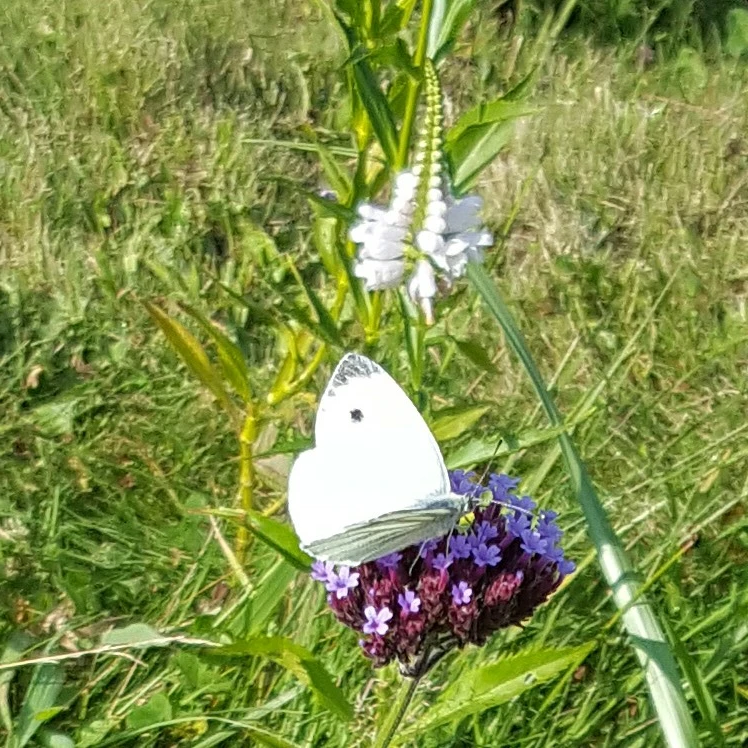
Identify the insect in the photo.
Pieris napi
